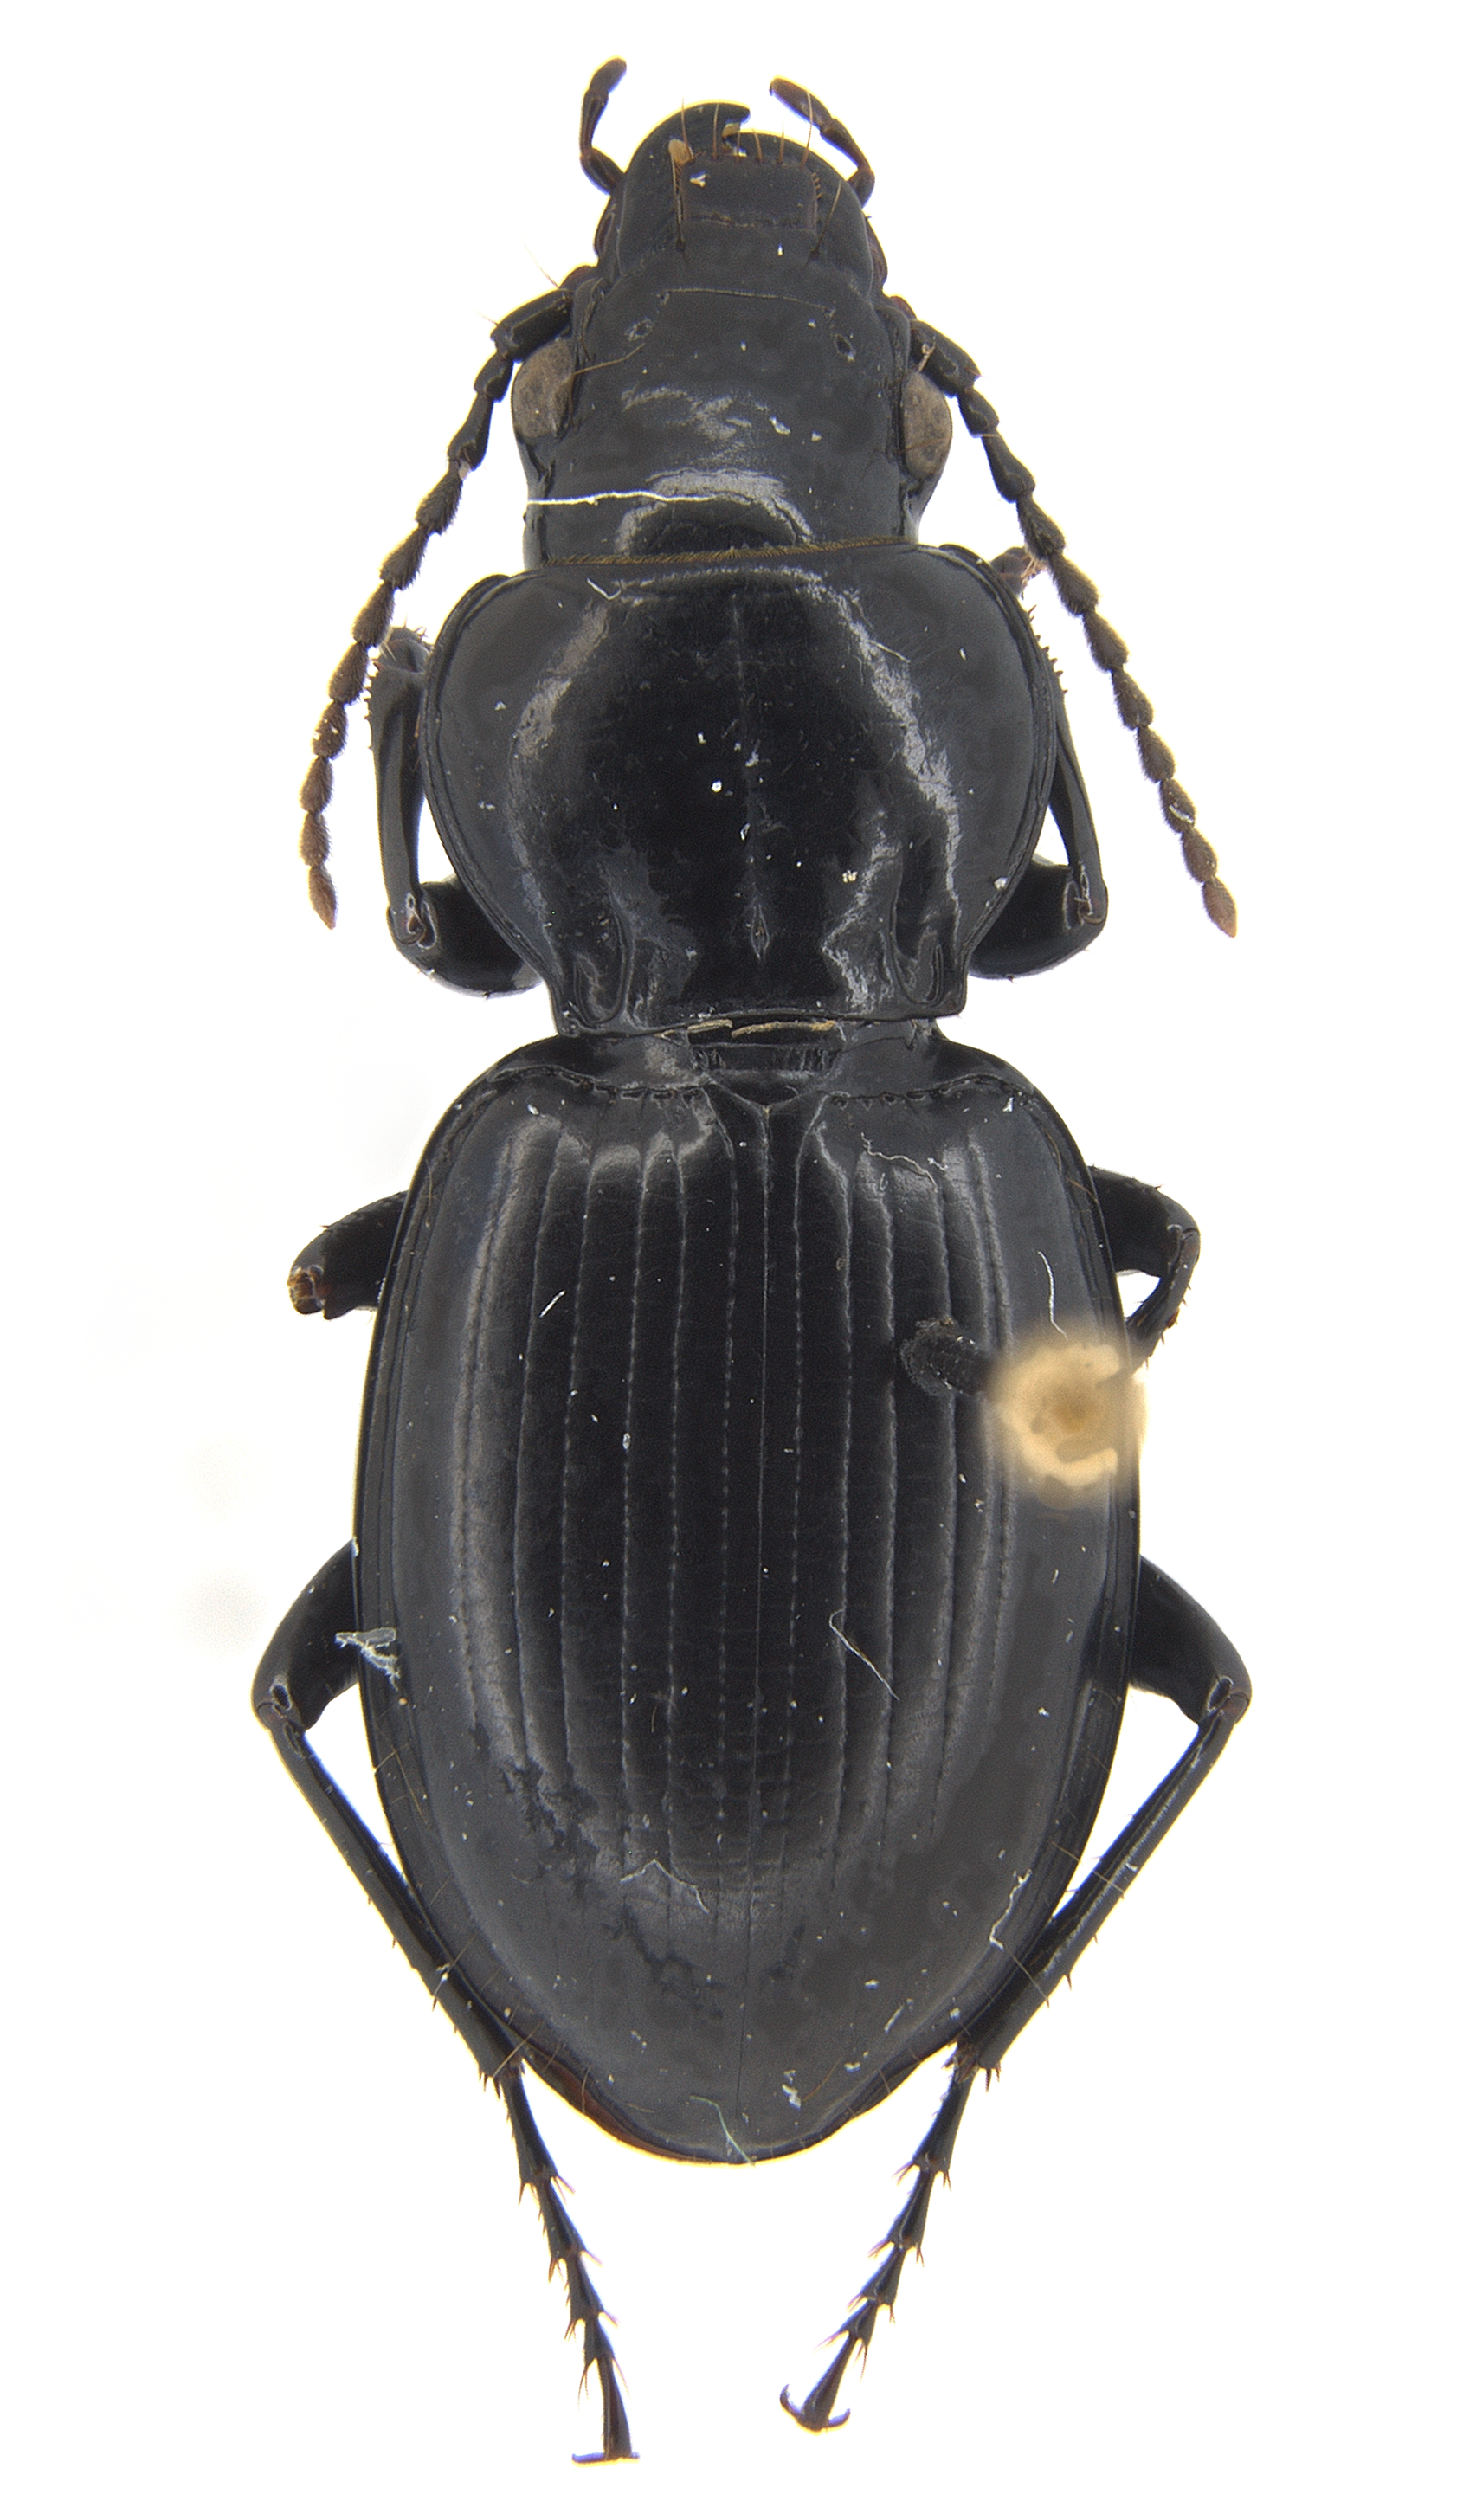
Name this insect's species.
Cyclotrachelus substriatus
